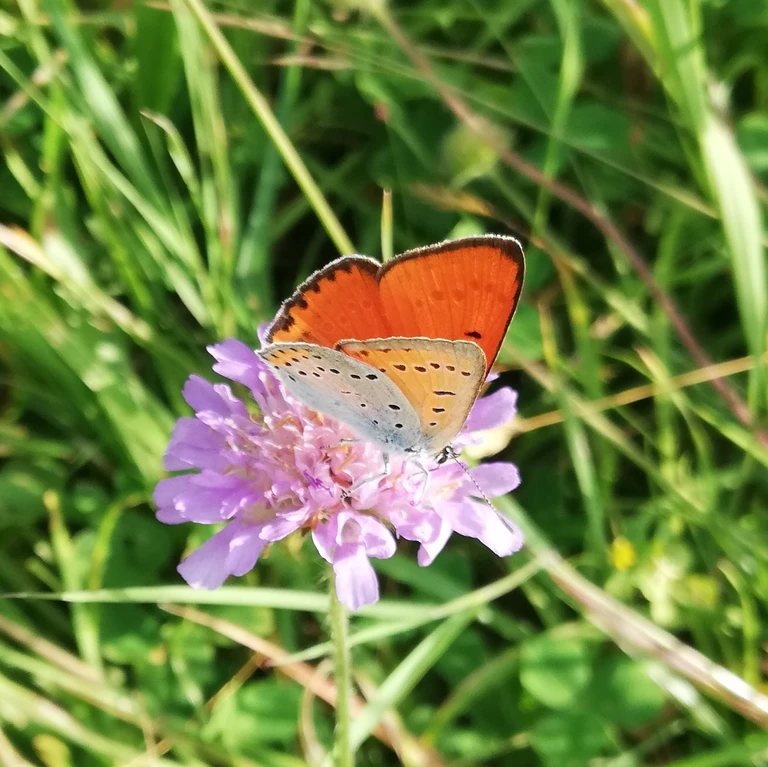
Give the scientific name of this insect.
Lycaena dispar
